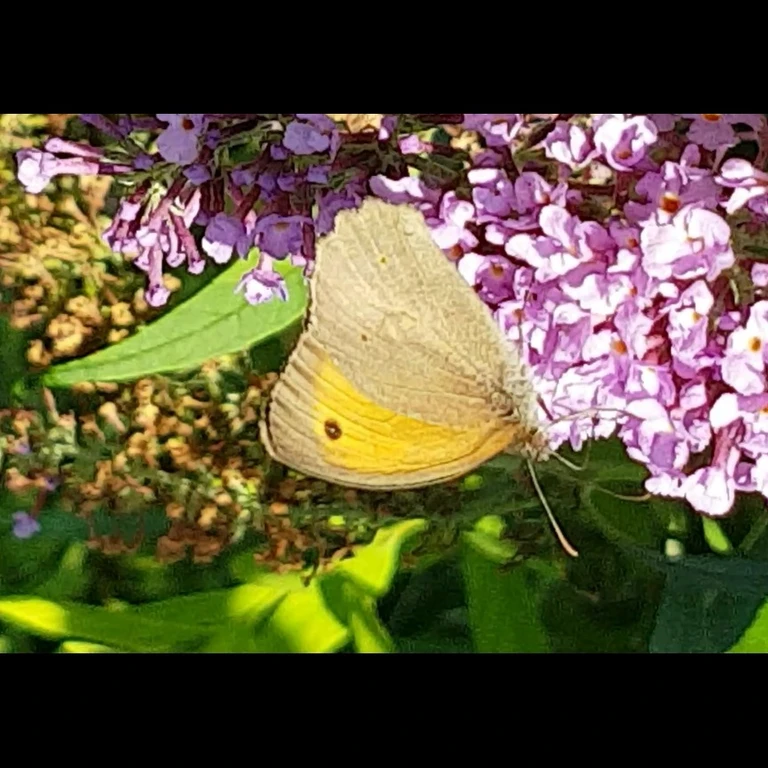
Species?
Maniola jurtina
